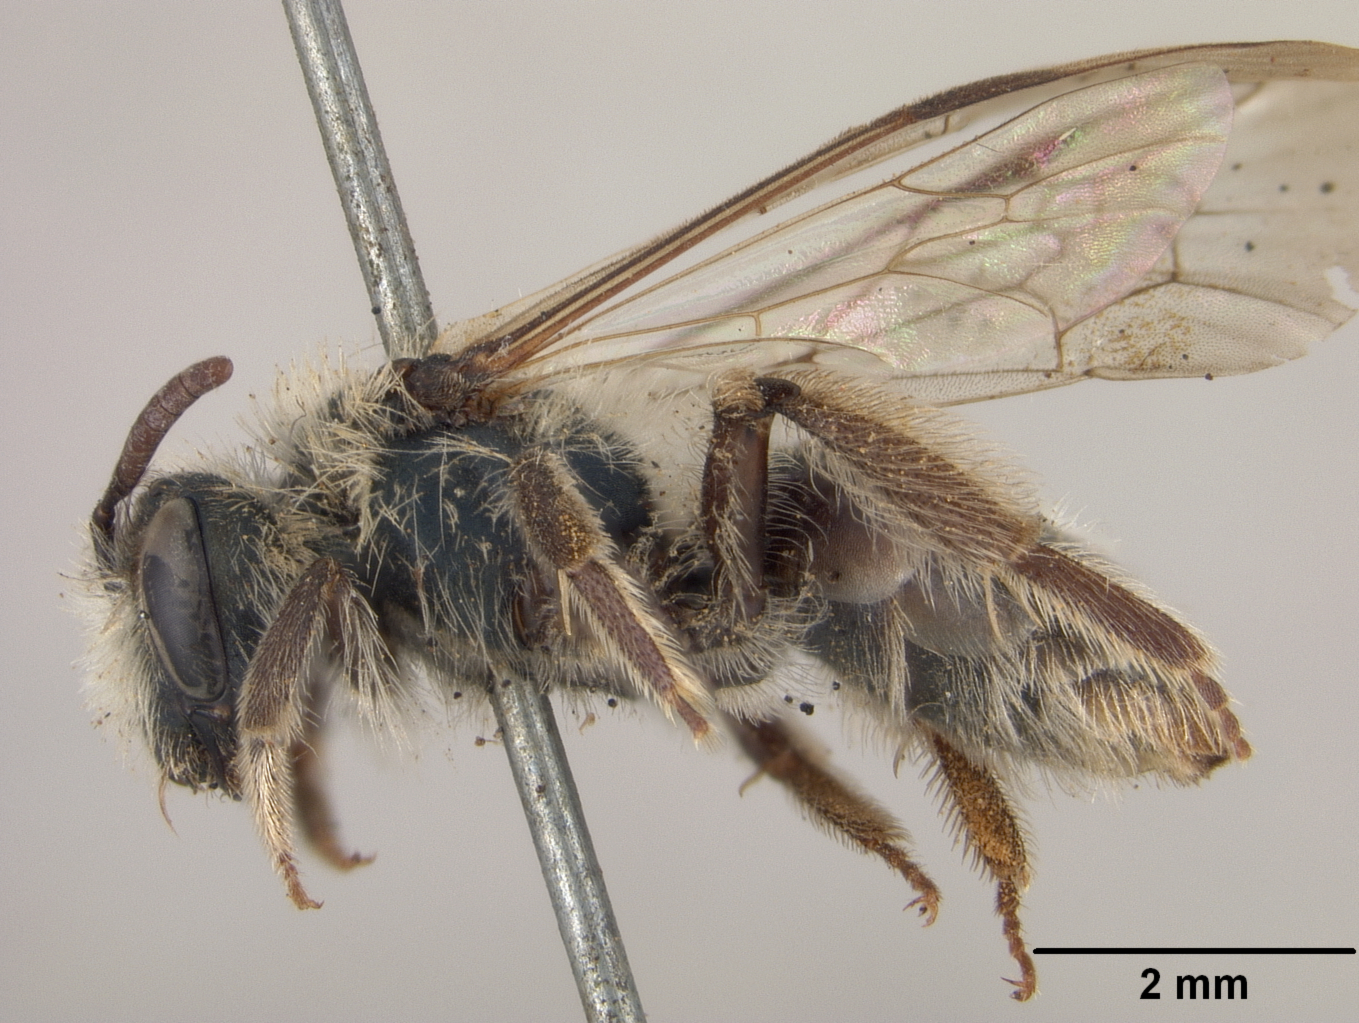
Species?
Andrena blandula
